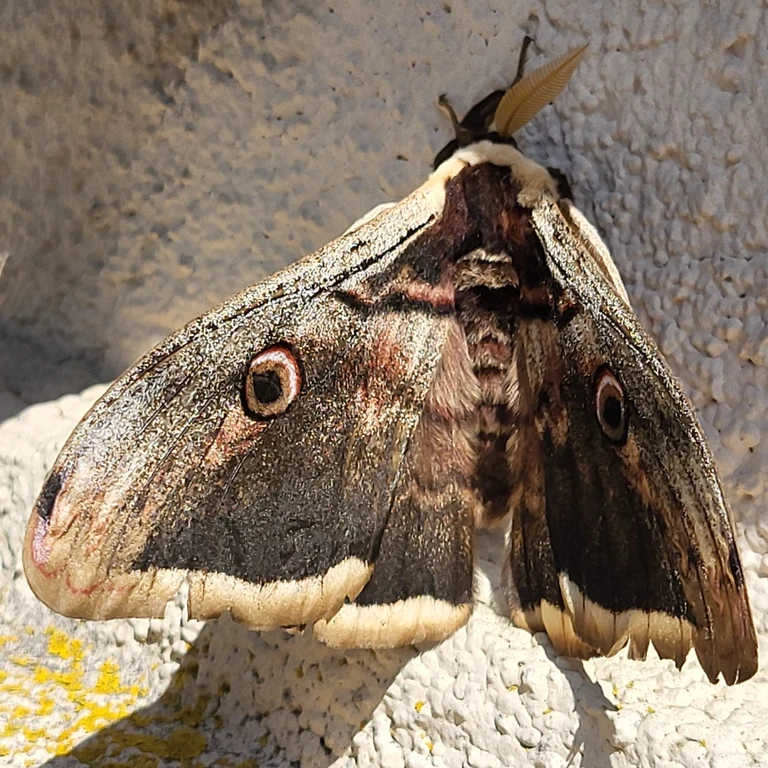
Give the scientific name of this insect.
Saturnia pyri
